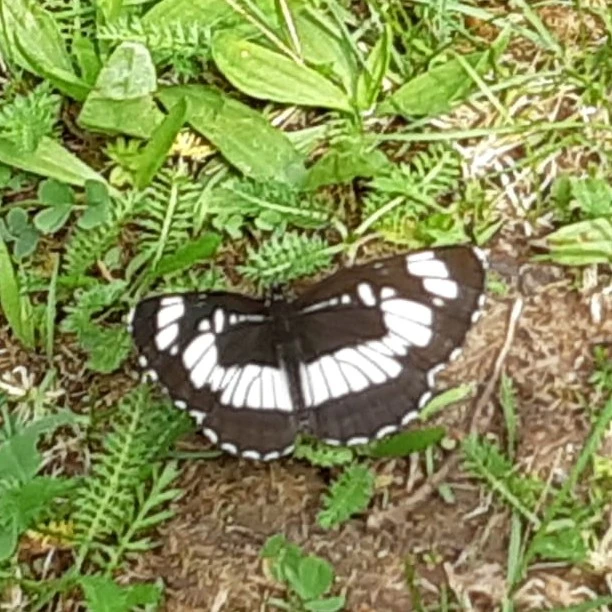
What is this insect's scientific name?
Neptis rivularis
